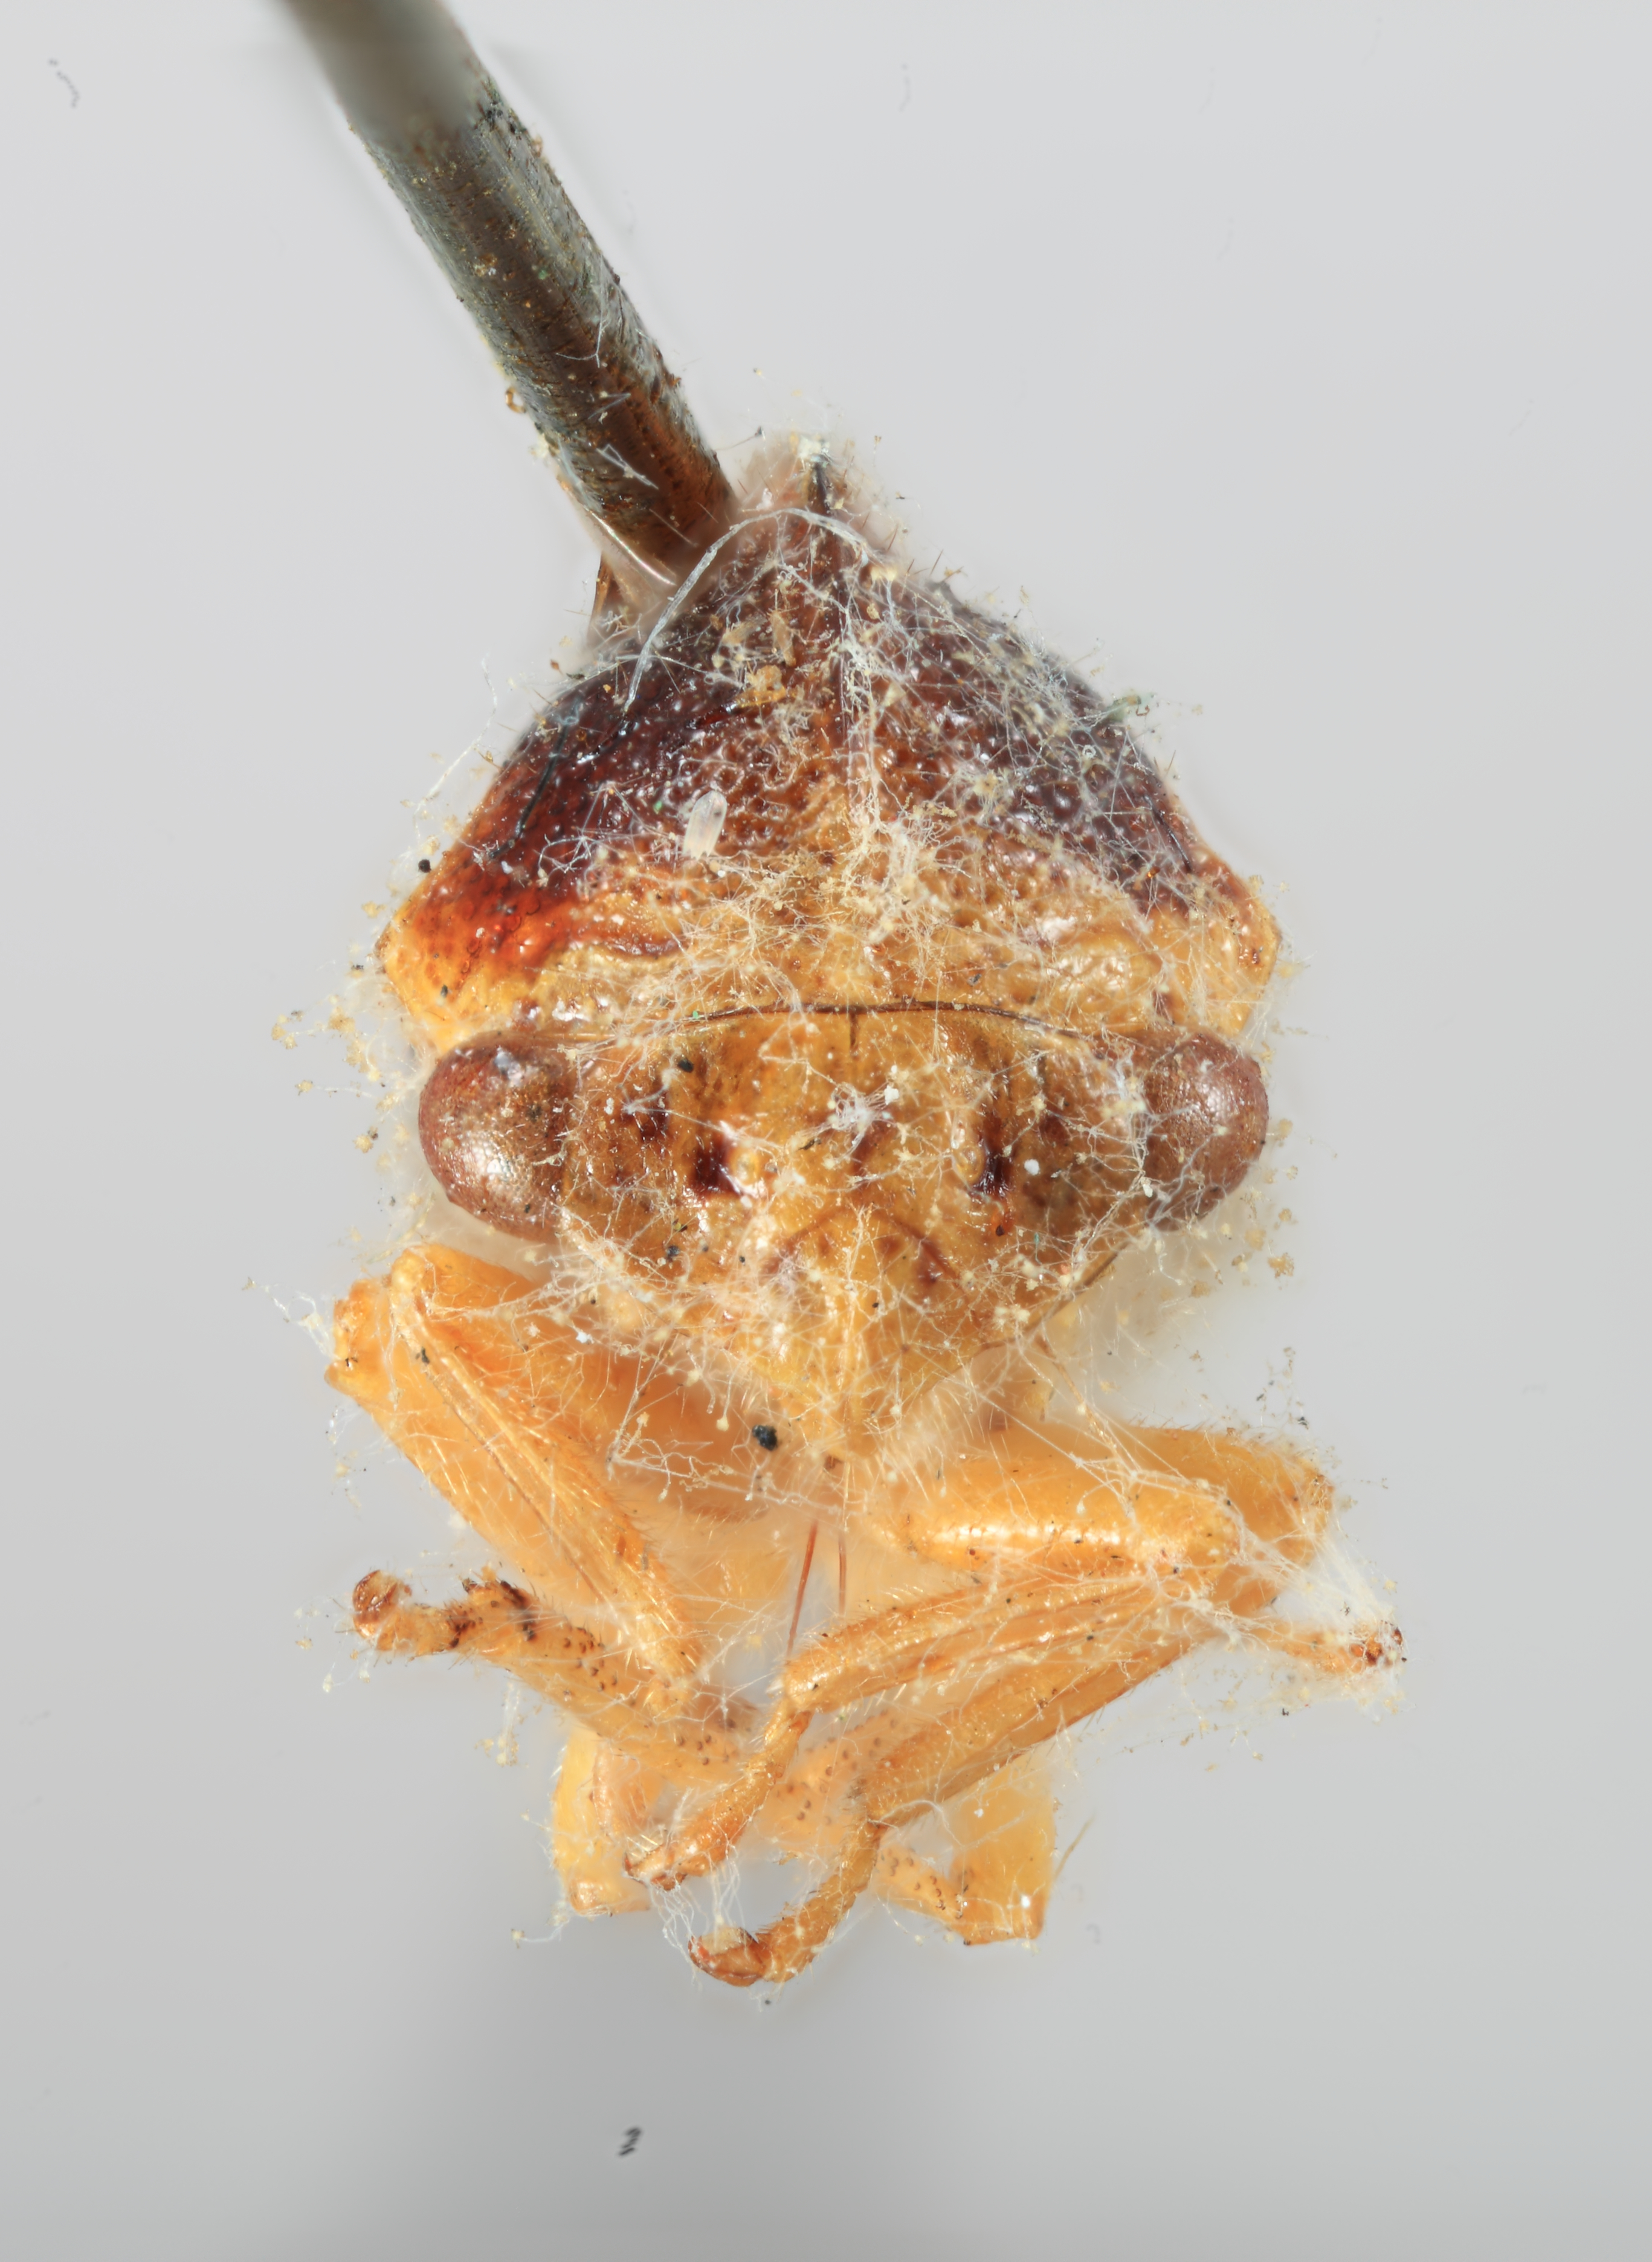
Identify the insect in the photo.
Smilia castaneae
